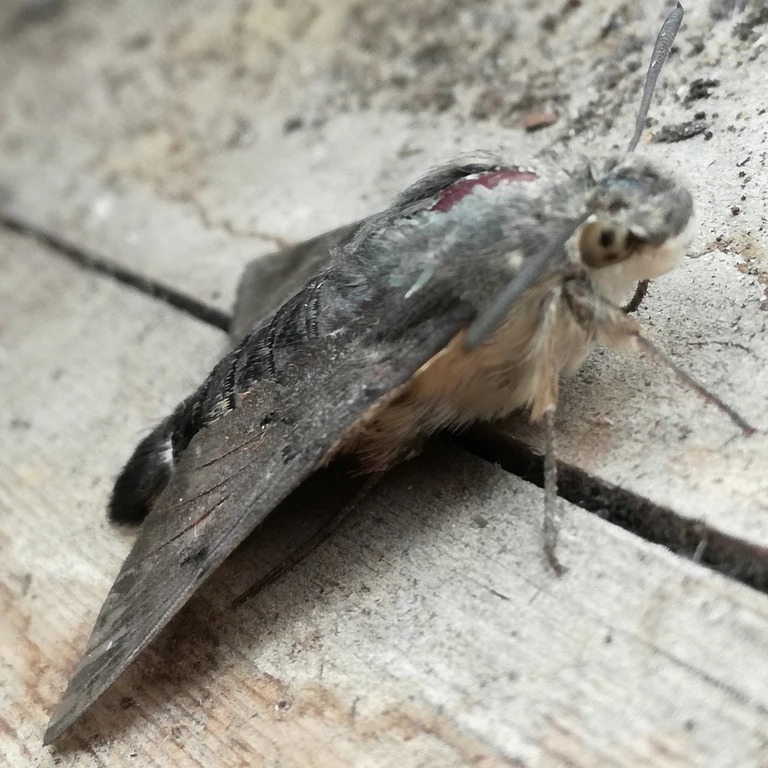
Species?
Macroglossum stellatarum
